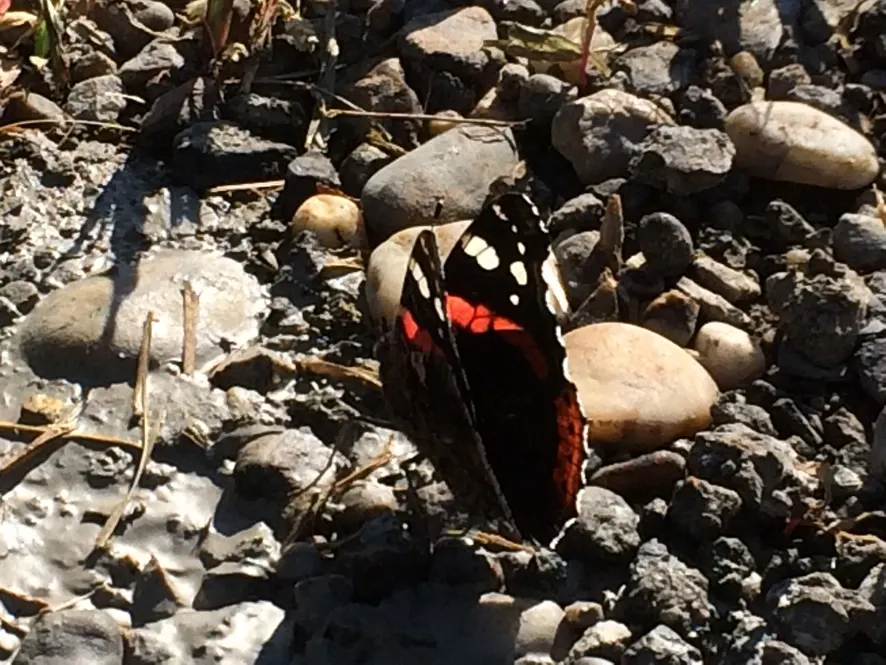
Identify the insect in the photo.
Vanessa atalanta
